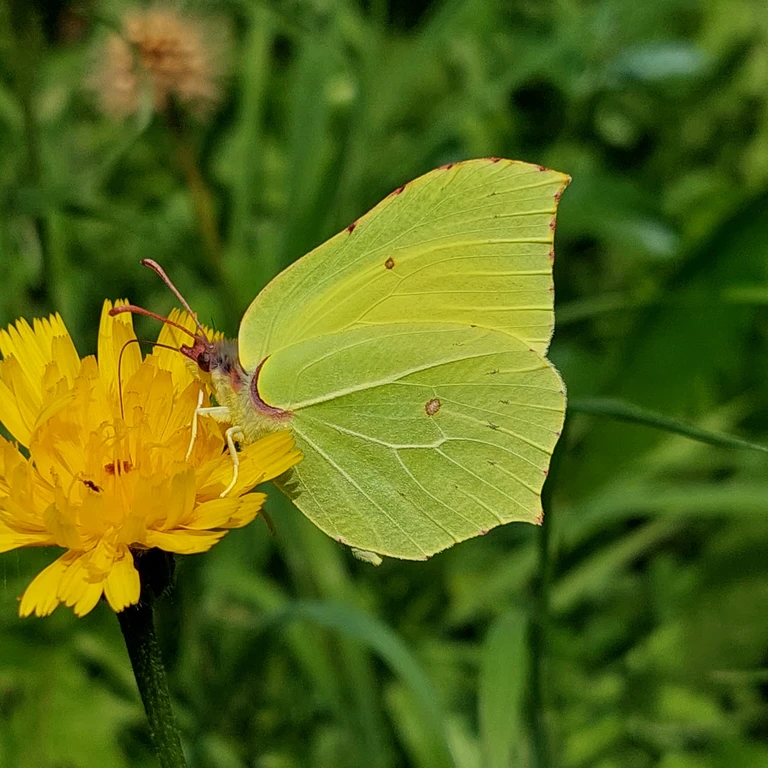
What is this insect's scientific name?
Gonepteryx rhamni
